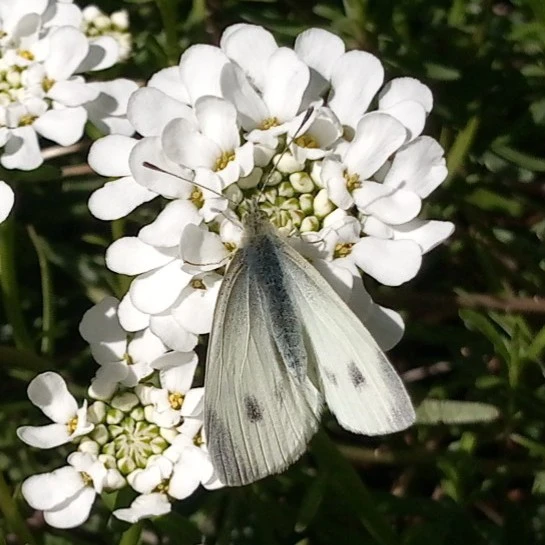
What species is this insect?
Pieris mannii
